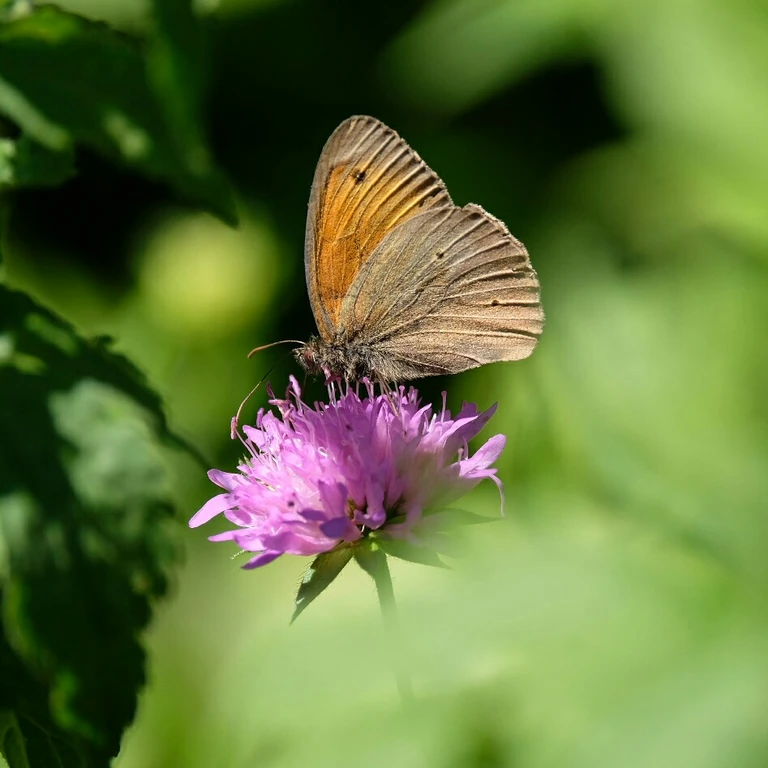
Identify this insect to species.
Maniola jurtina
